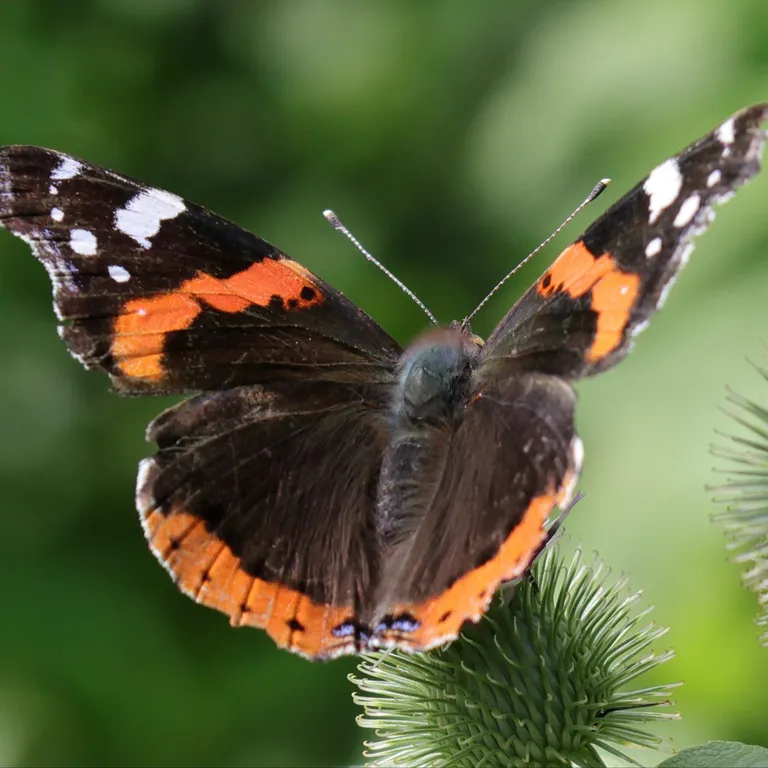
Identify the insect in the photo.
Vanessa atalanta
